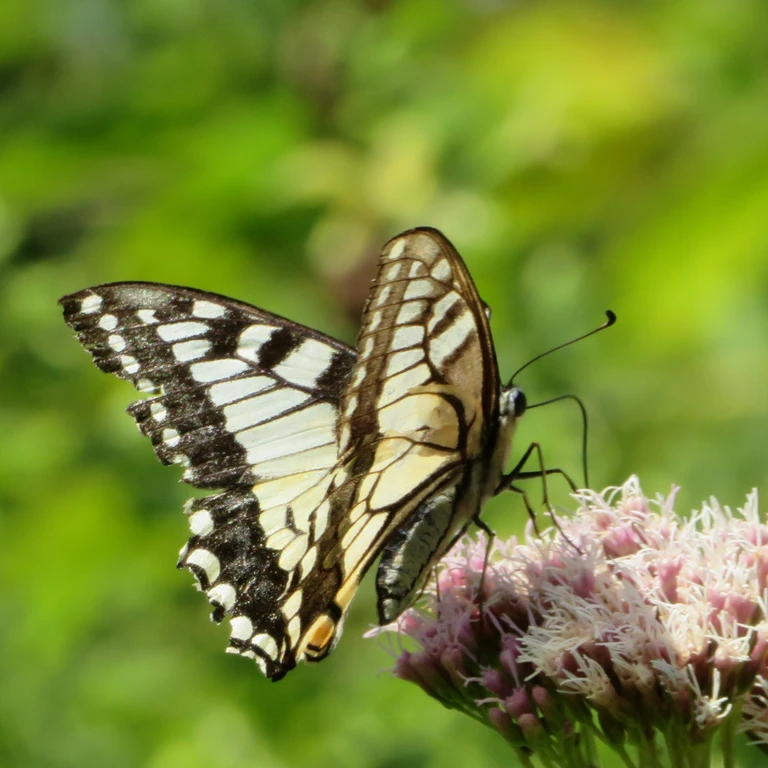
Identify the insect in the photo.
Papilio machaon
